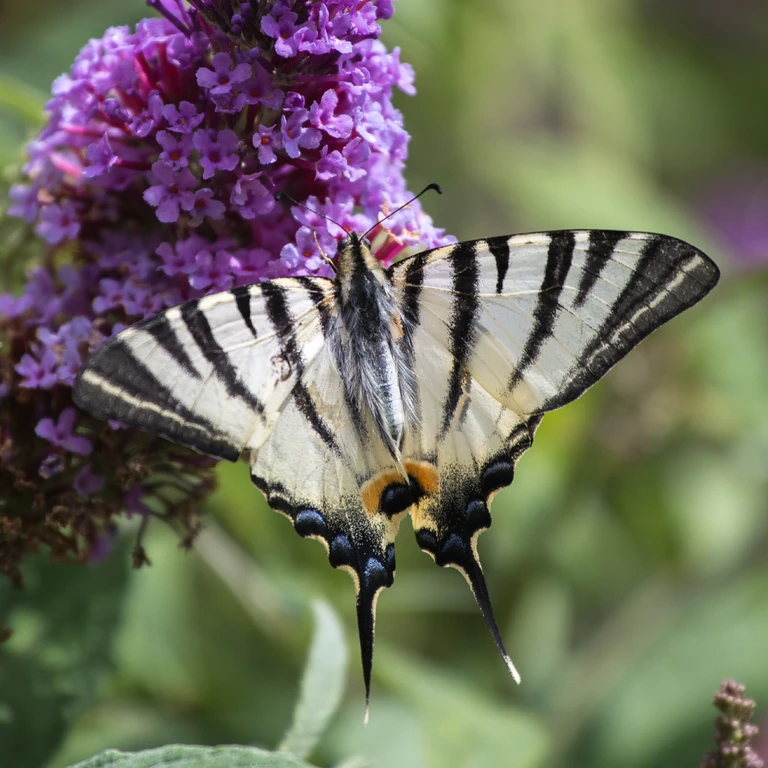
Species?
Iphiclides podalirius
